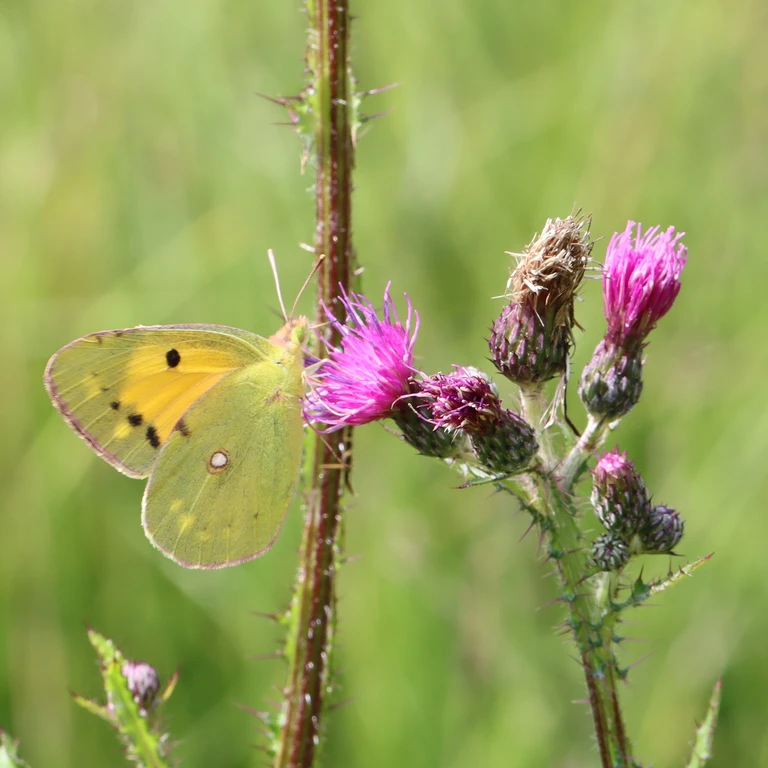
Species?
Colias croceus
